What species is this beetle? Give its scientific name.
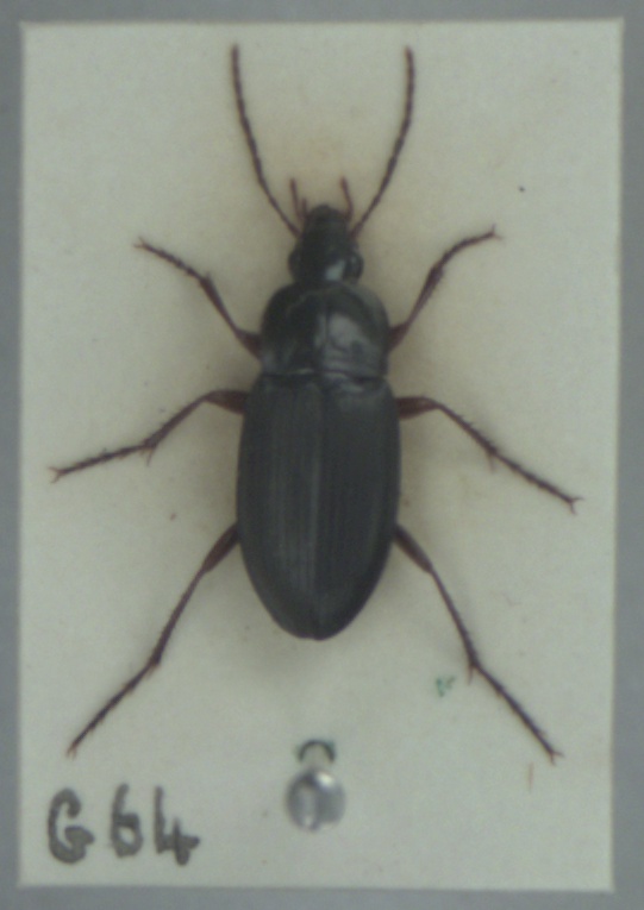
Calathus erratus
